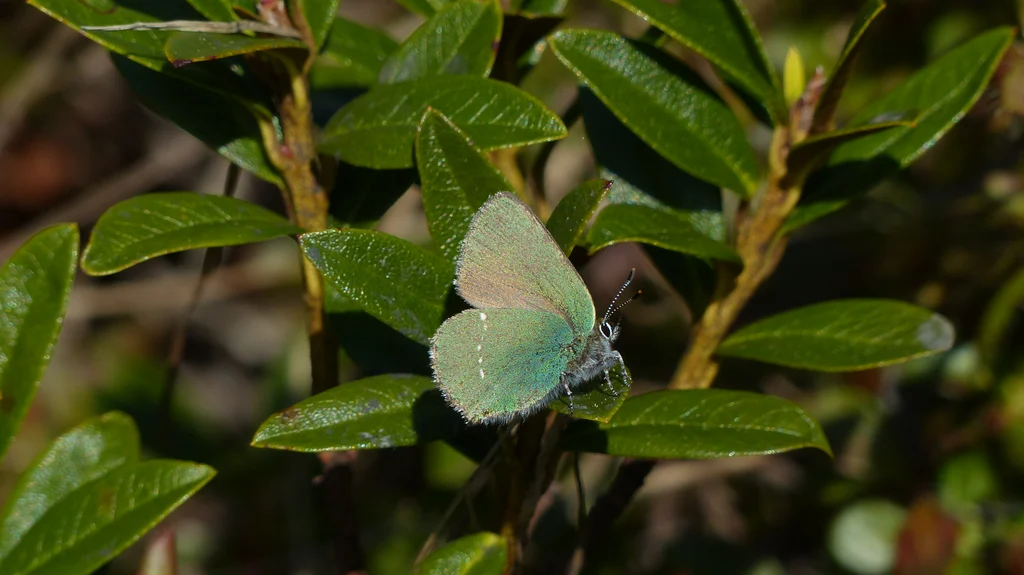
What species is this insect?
Callophrys rubi
